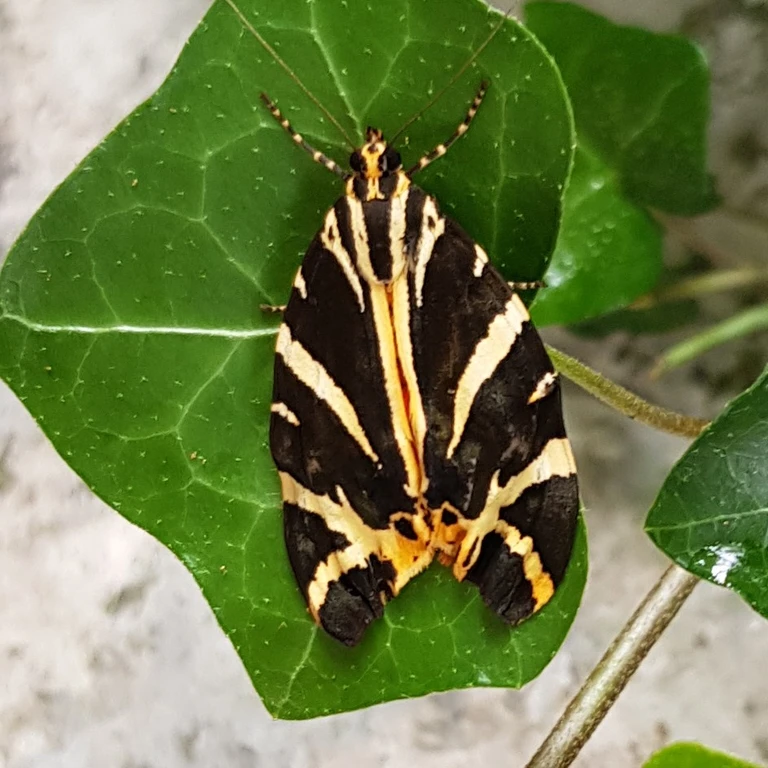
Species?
Euplagia quadripunctaria
